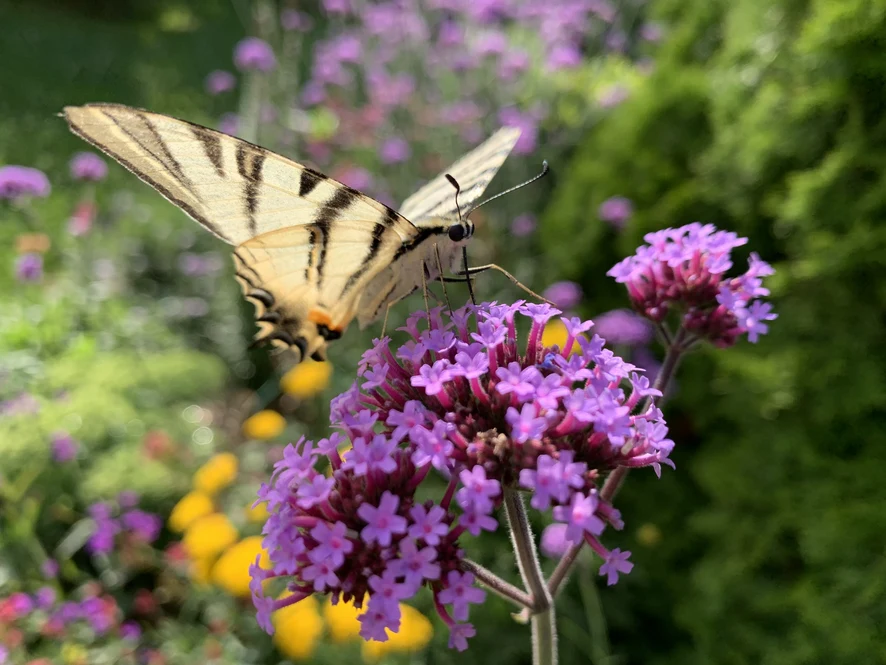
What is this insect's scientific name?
Iphiclides podalirius
